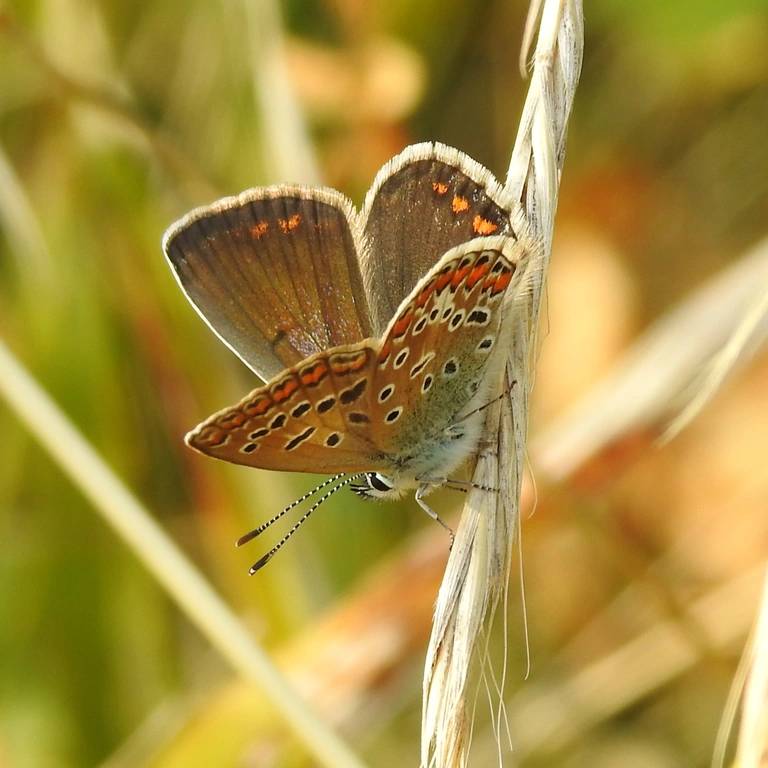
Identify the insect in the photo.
Polyommatus icarus
